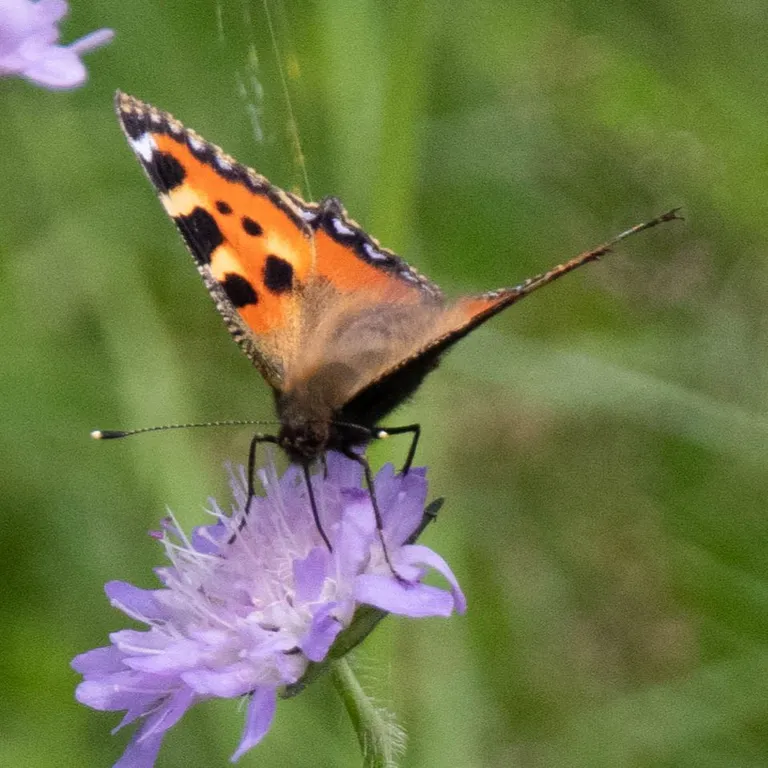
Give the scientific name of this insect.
Aglais urticae
